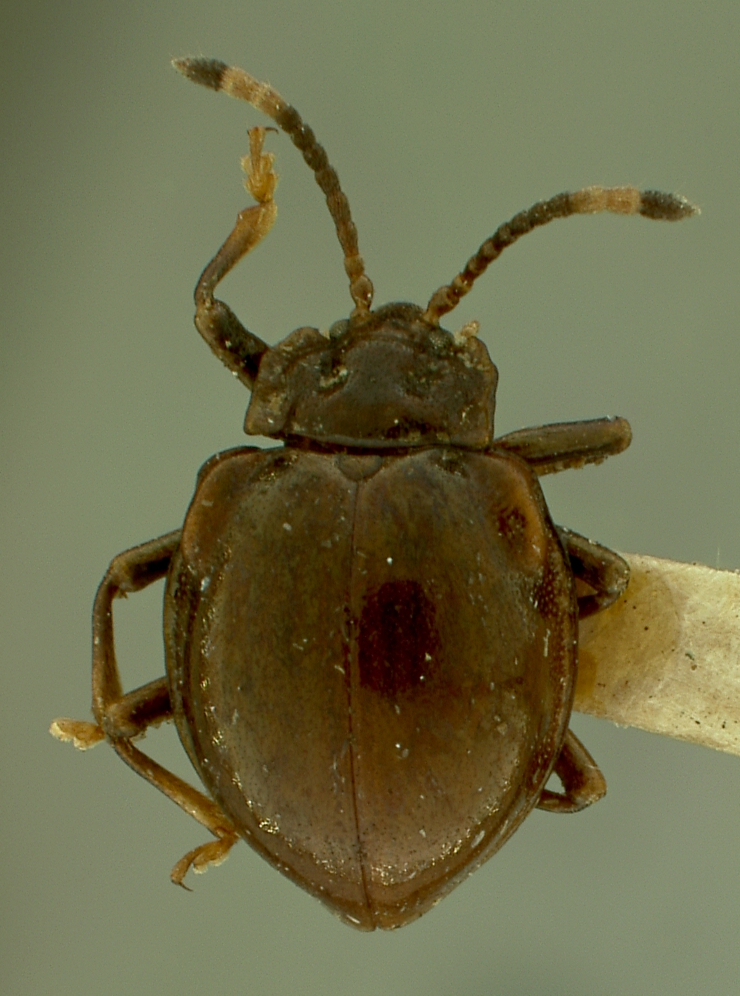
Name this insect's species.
Milichius impressicollis
